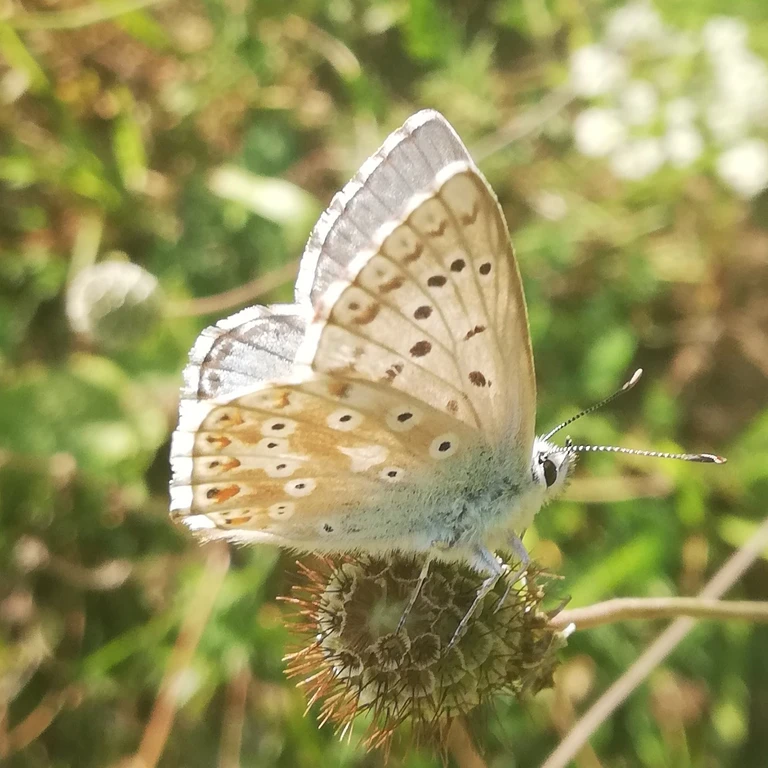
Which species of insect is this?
Lysandra coridon
